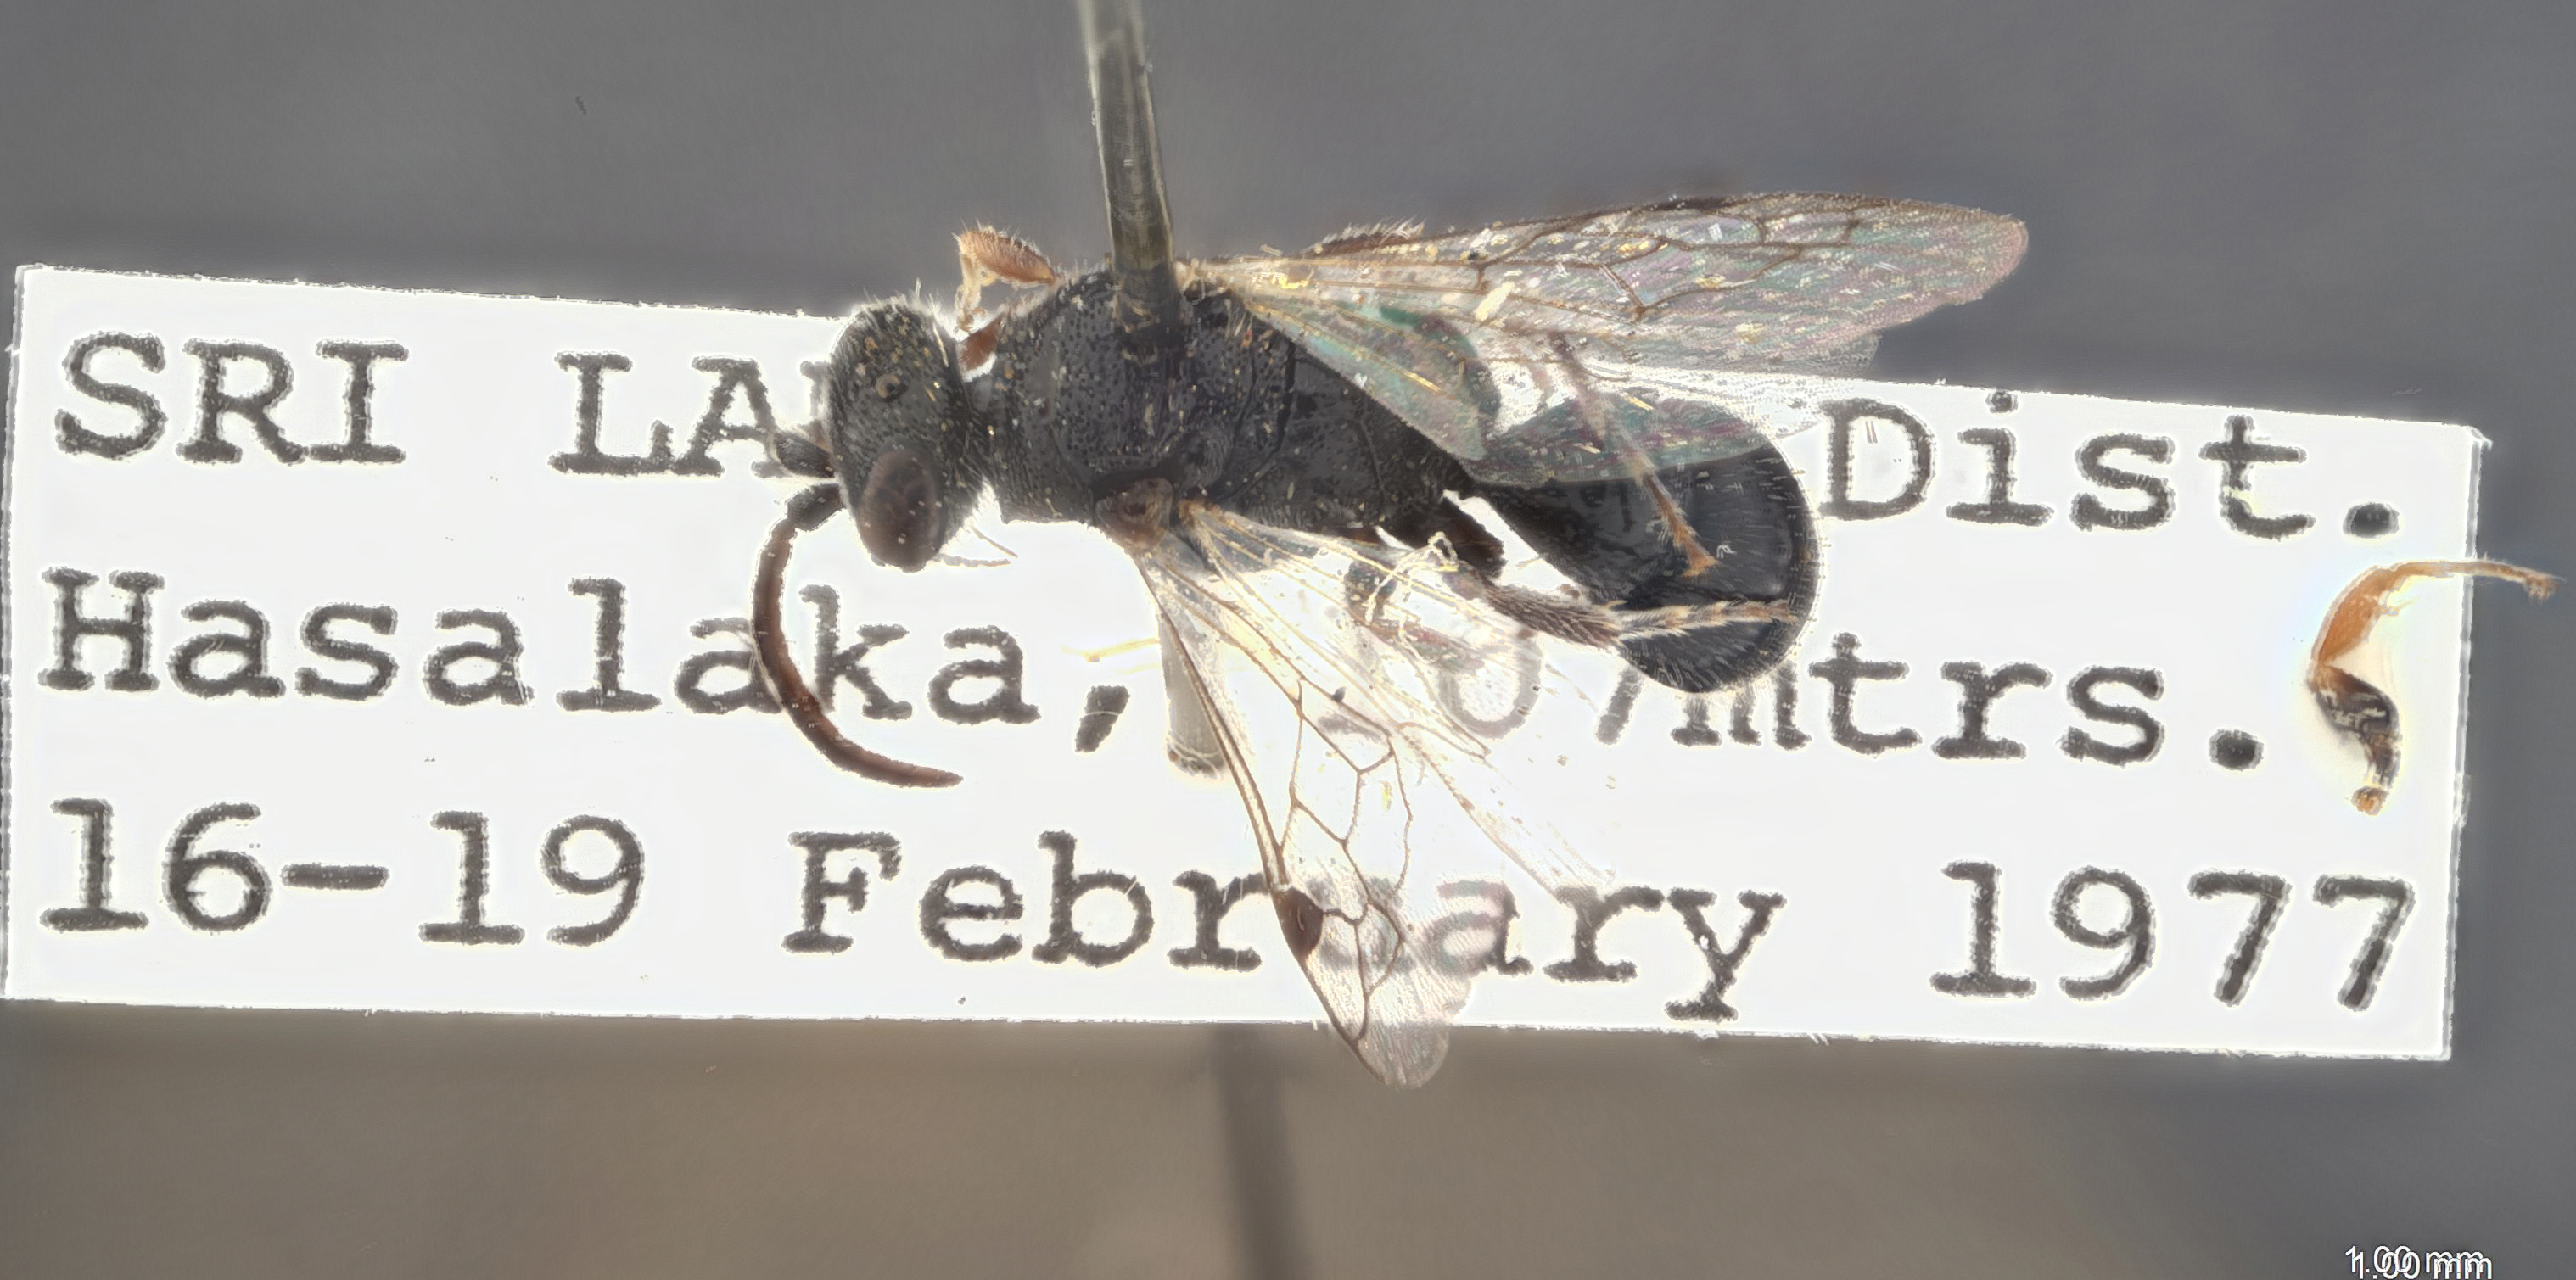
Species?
Tiphia sabroskyi
